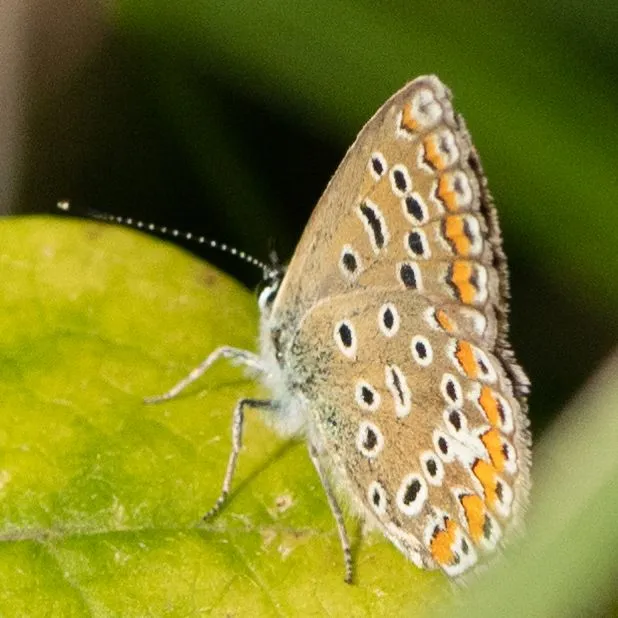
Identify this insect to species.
Polyommatus icarus
